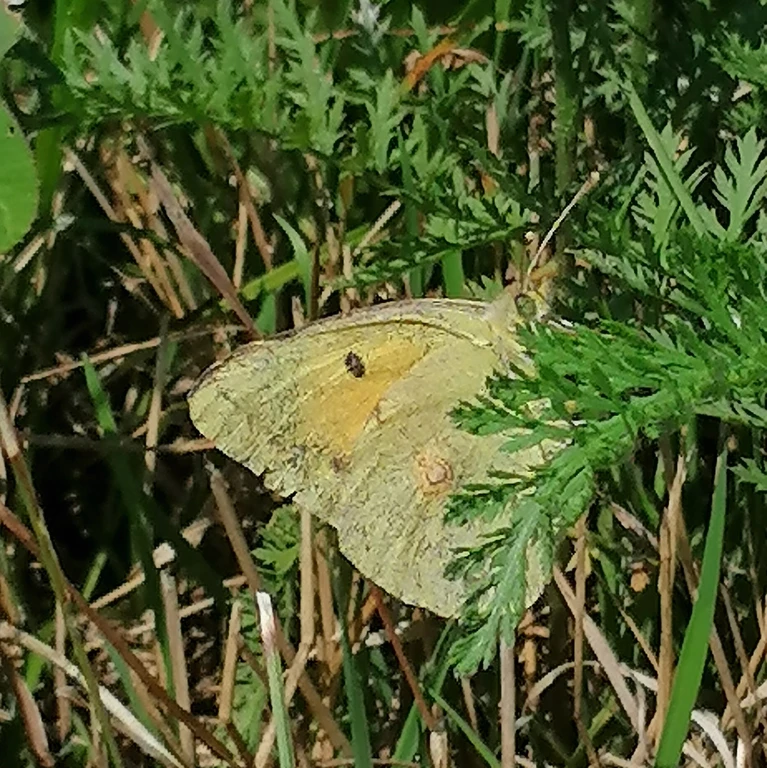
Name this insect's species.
Colias croceus
